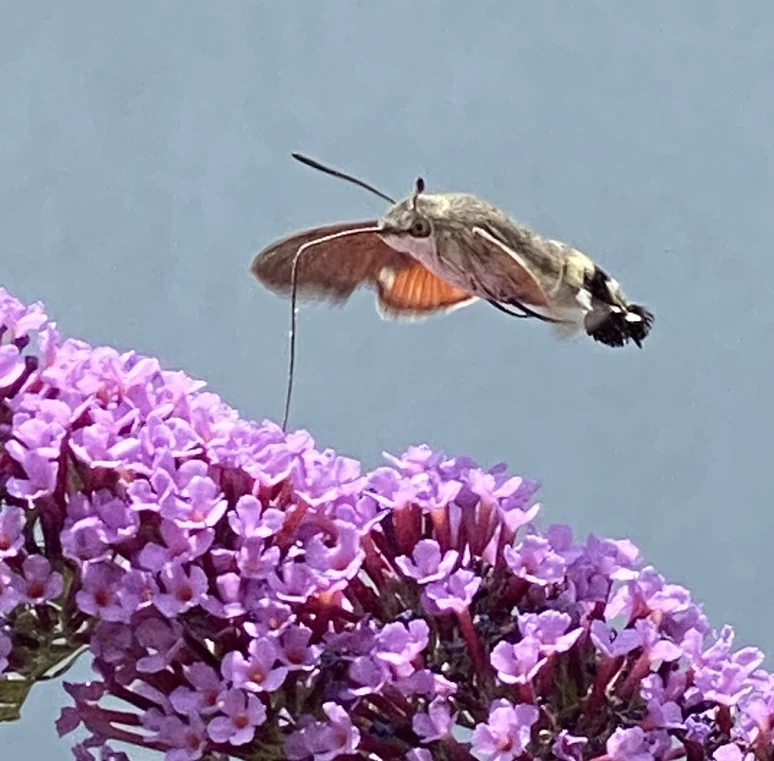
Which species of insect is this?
Macroglossum stellatarum
